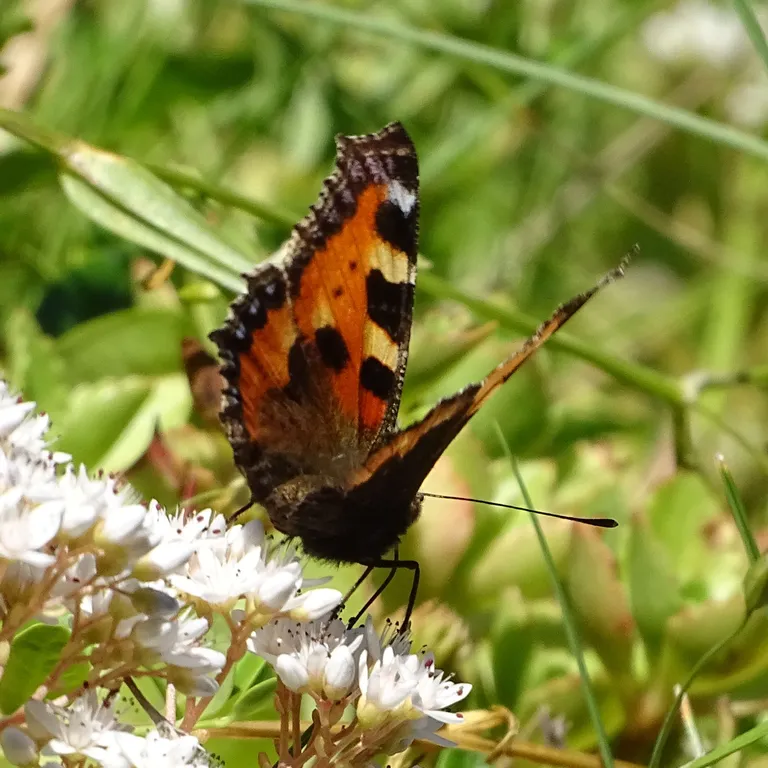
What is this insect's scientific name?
Aglais urticae
